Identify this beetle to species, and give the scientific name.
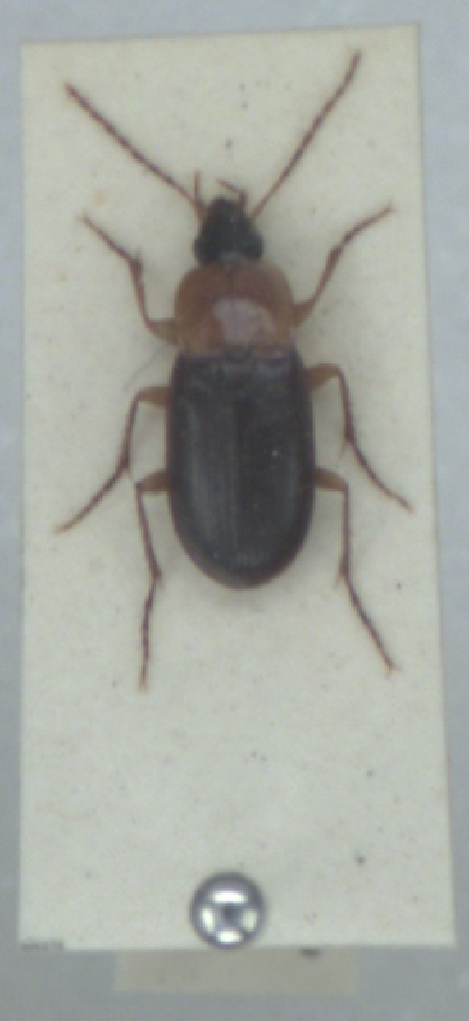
Calathus melanocephalus
